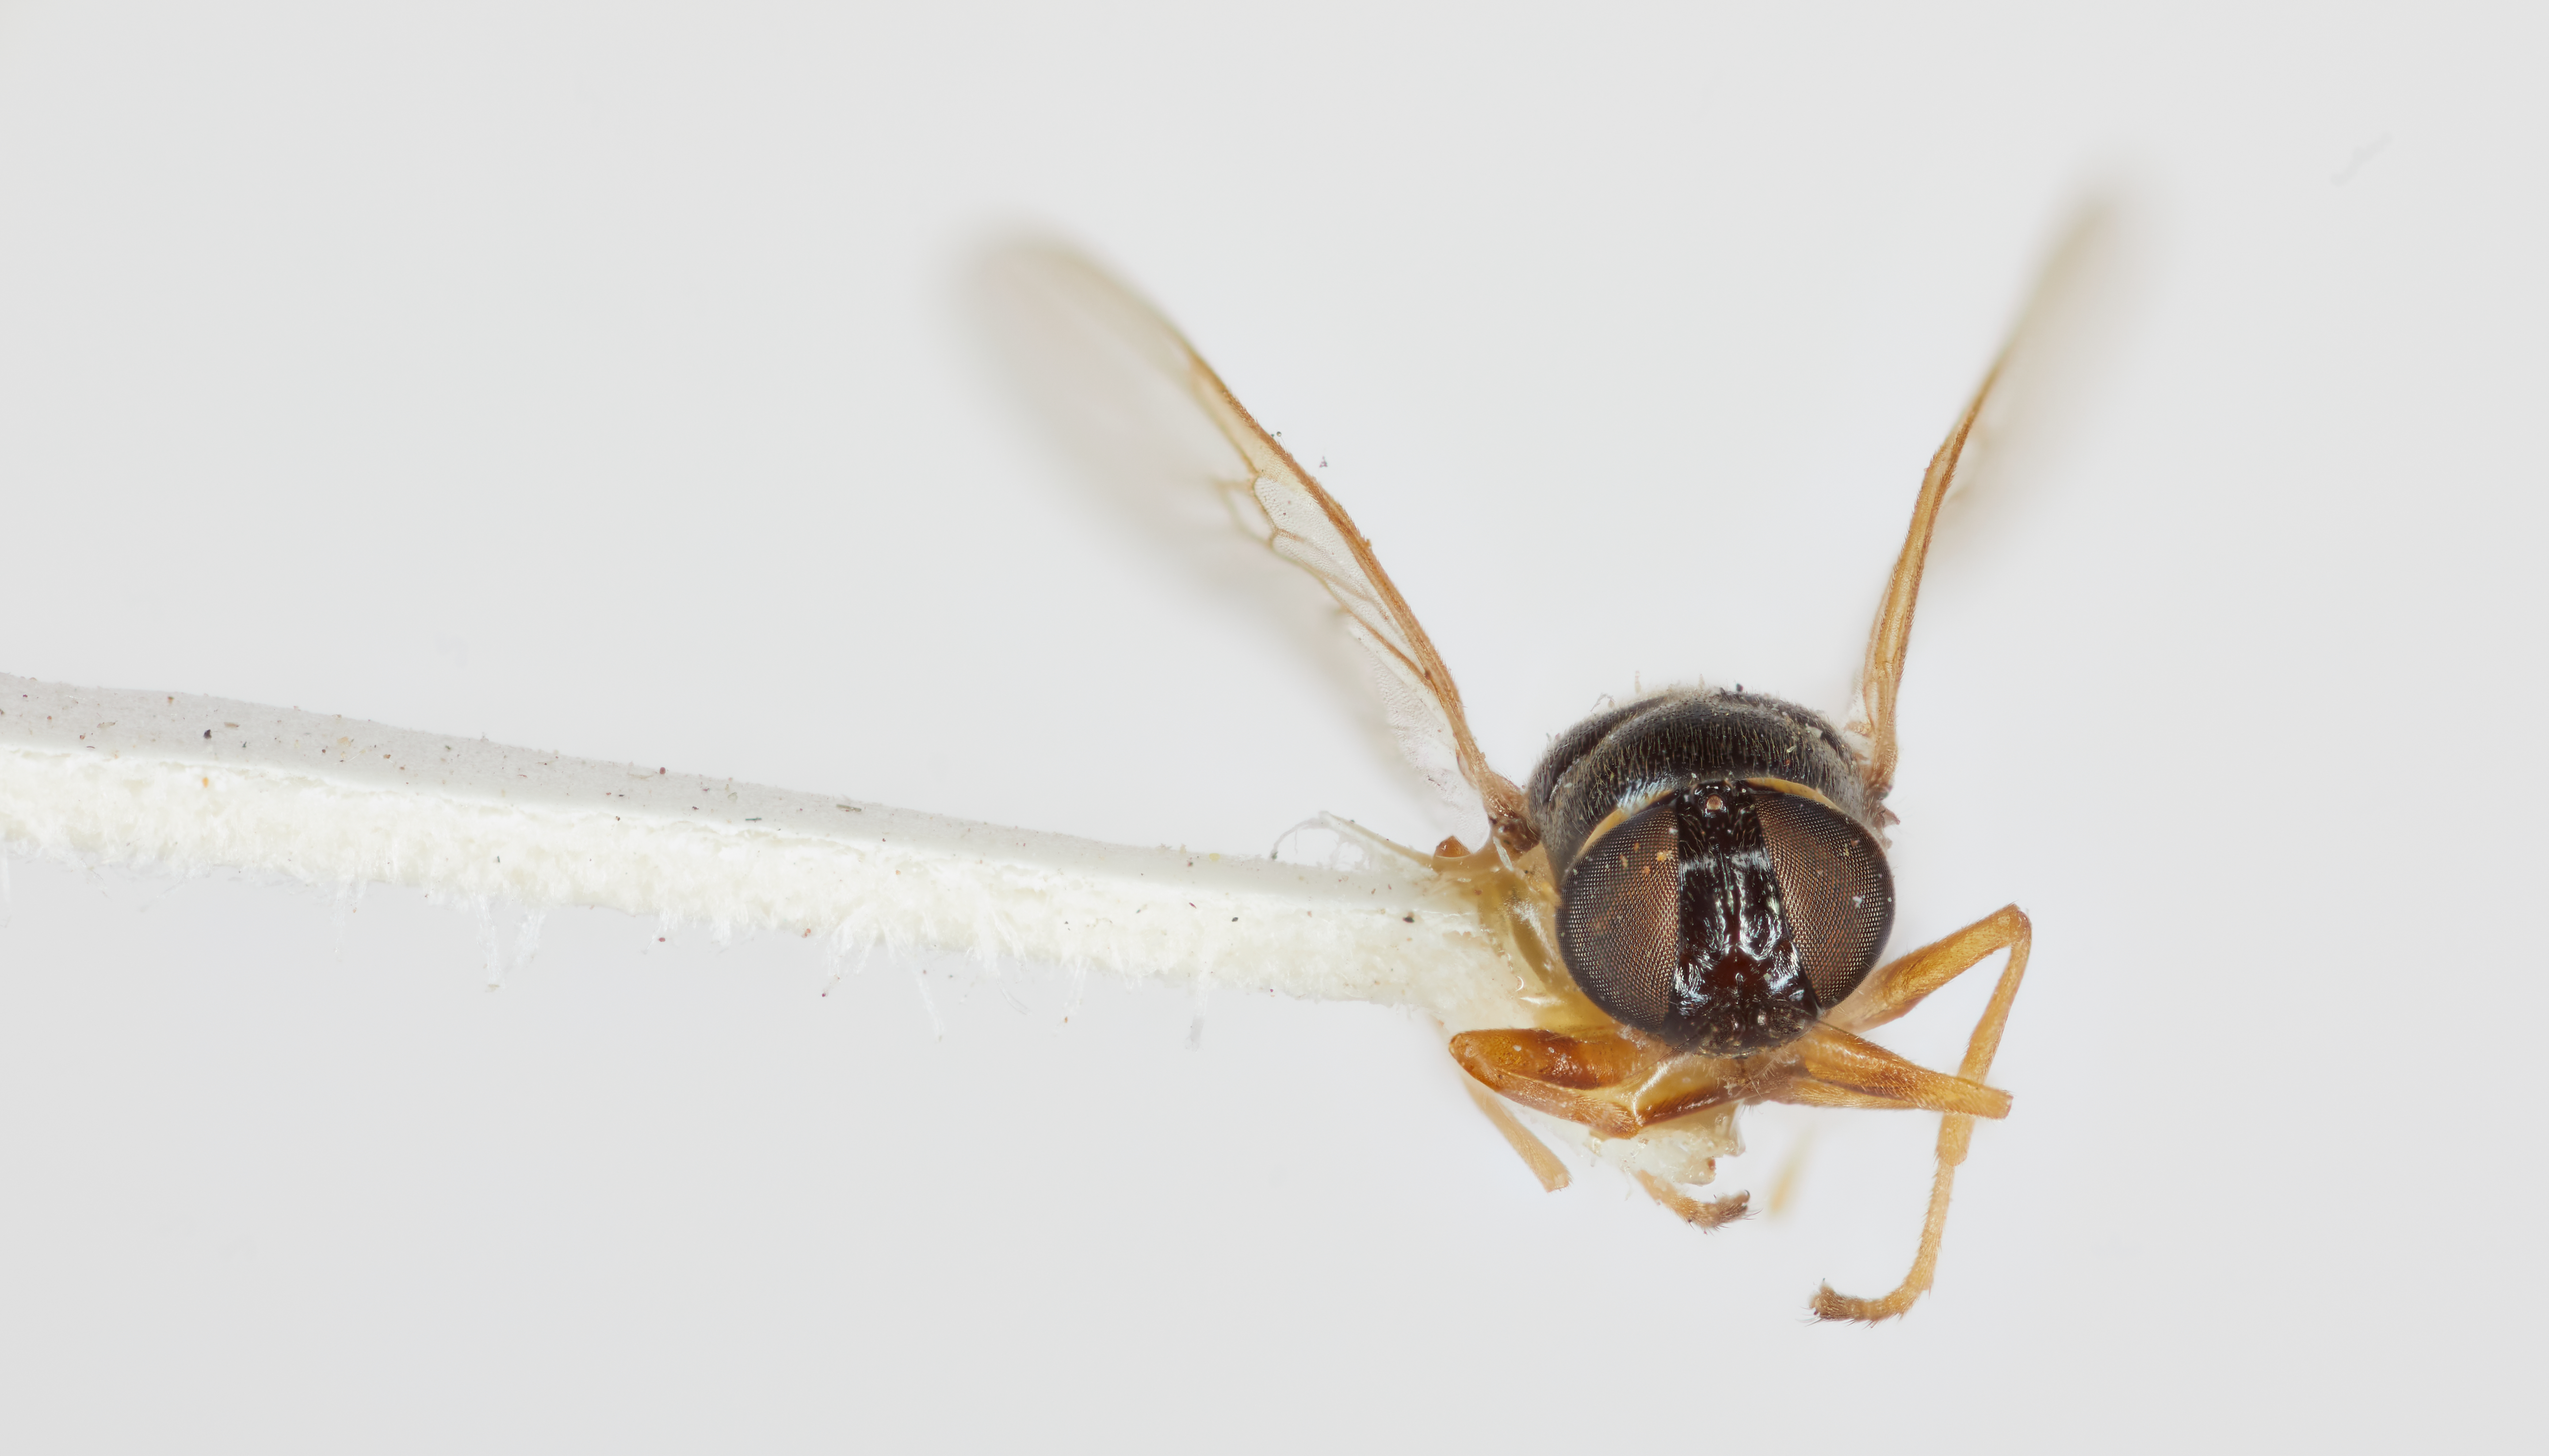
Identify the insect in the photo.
Acanthasargus inflatus
